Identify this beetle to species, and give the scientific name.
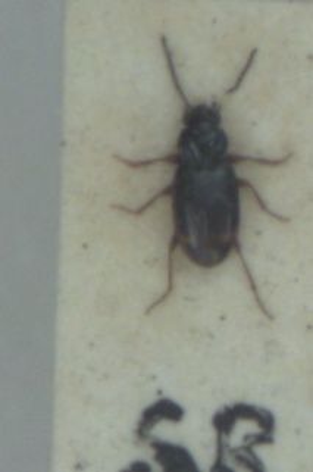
Bembidion guttula
